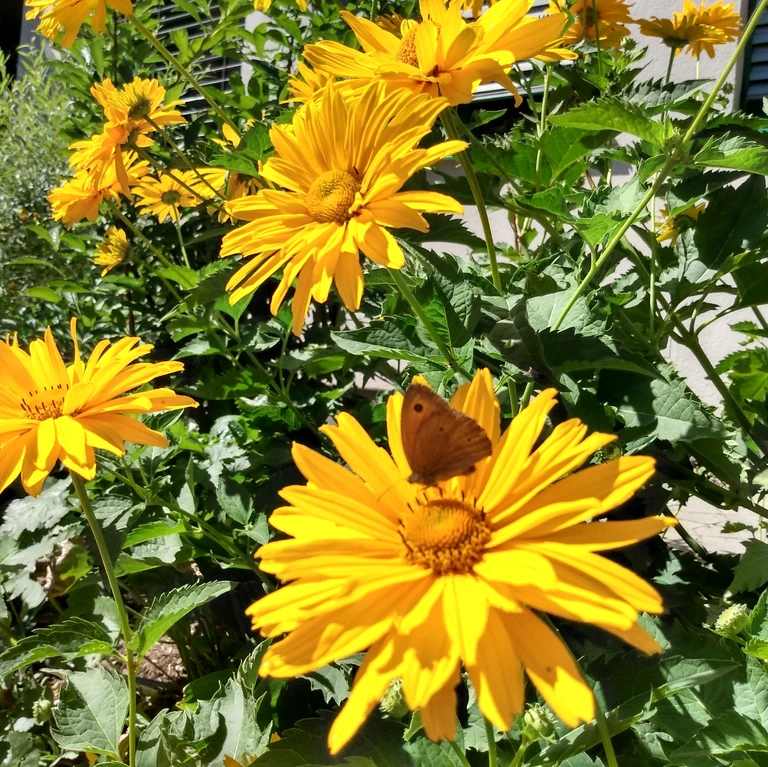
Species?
Maniola jurtina
